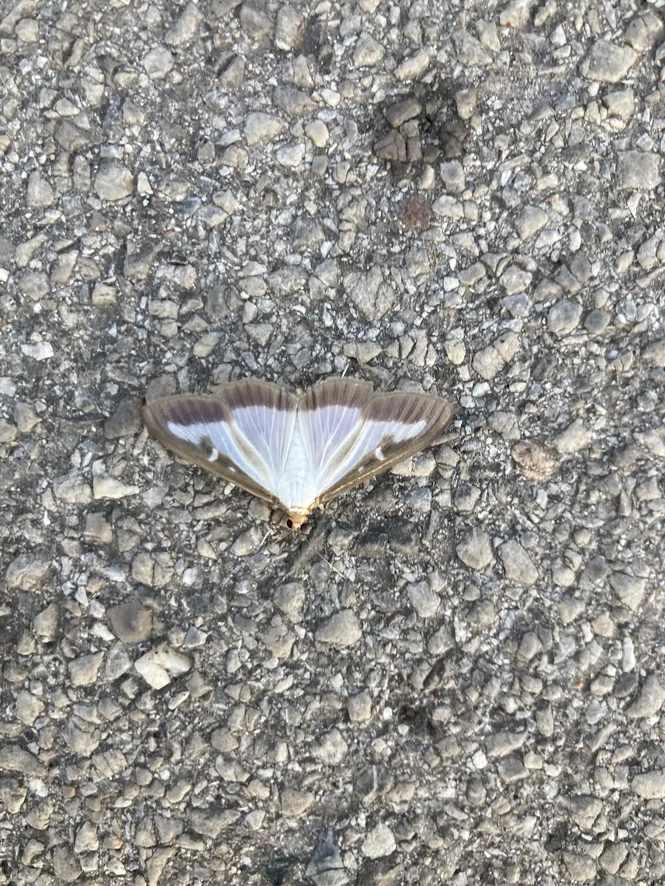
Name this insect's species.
Cydalima perspectalis
